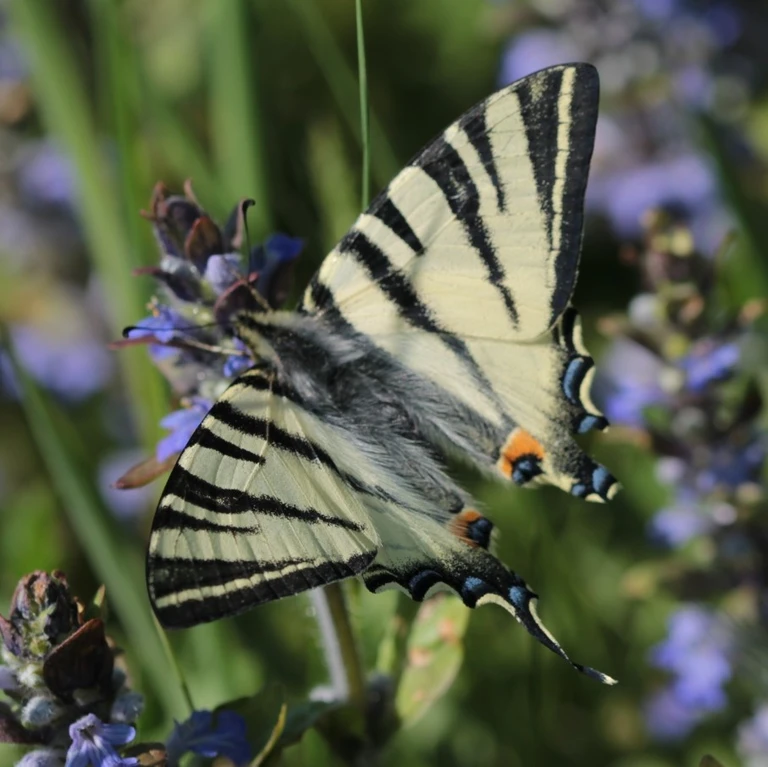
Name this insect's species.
Iphiclides podalirius
